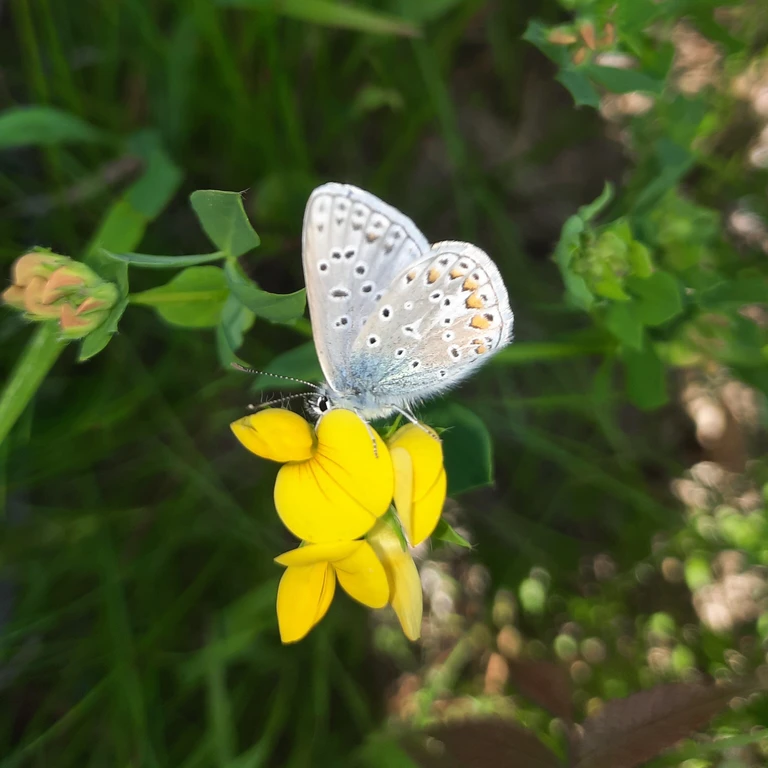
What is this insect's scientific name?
Polyommatus icarus
